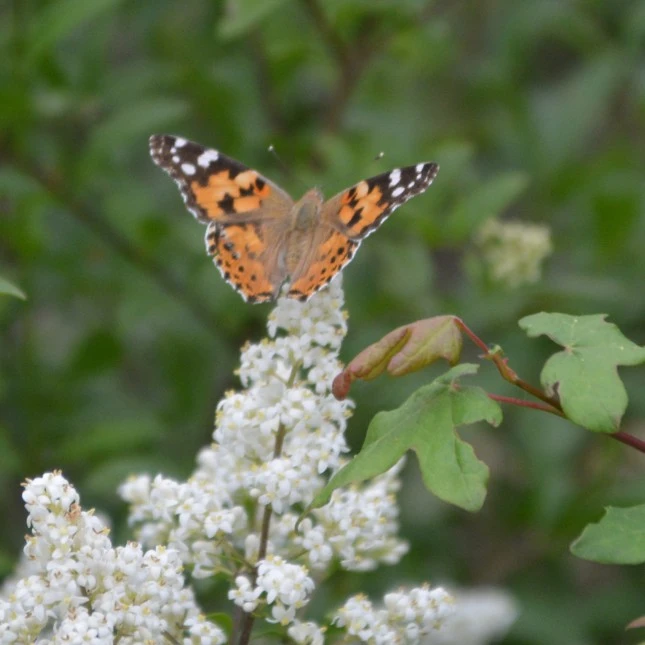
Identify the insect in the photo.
Vanessa cardui
